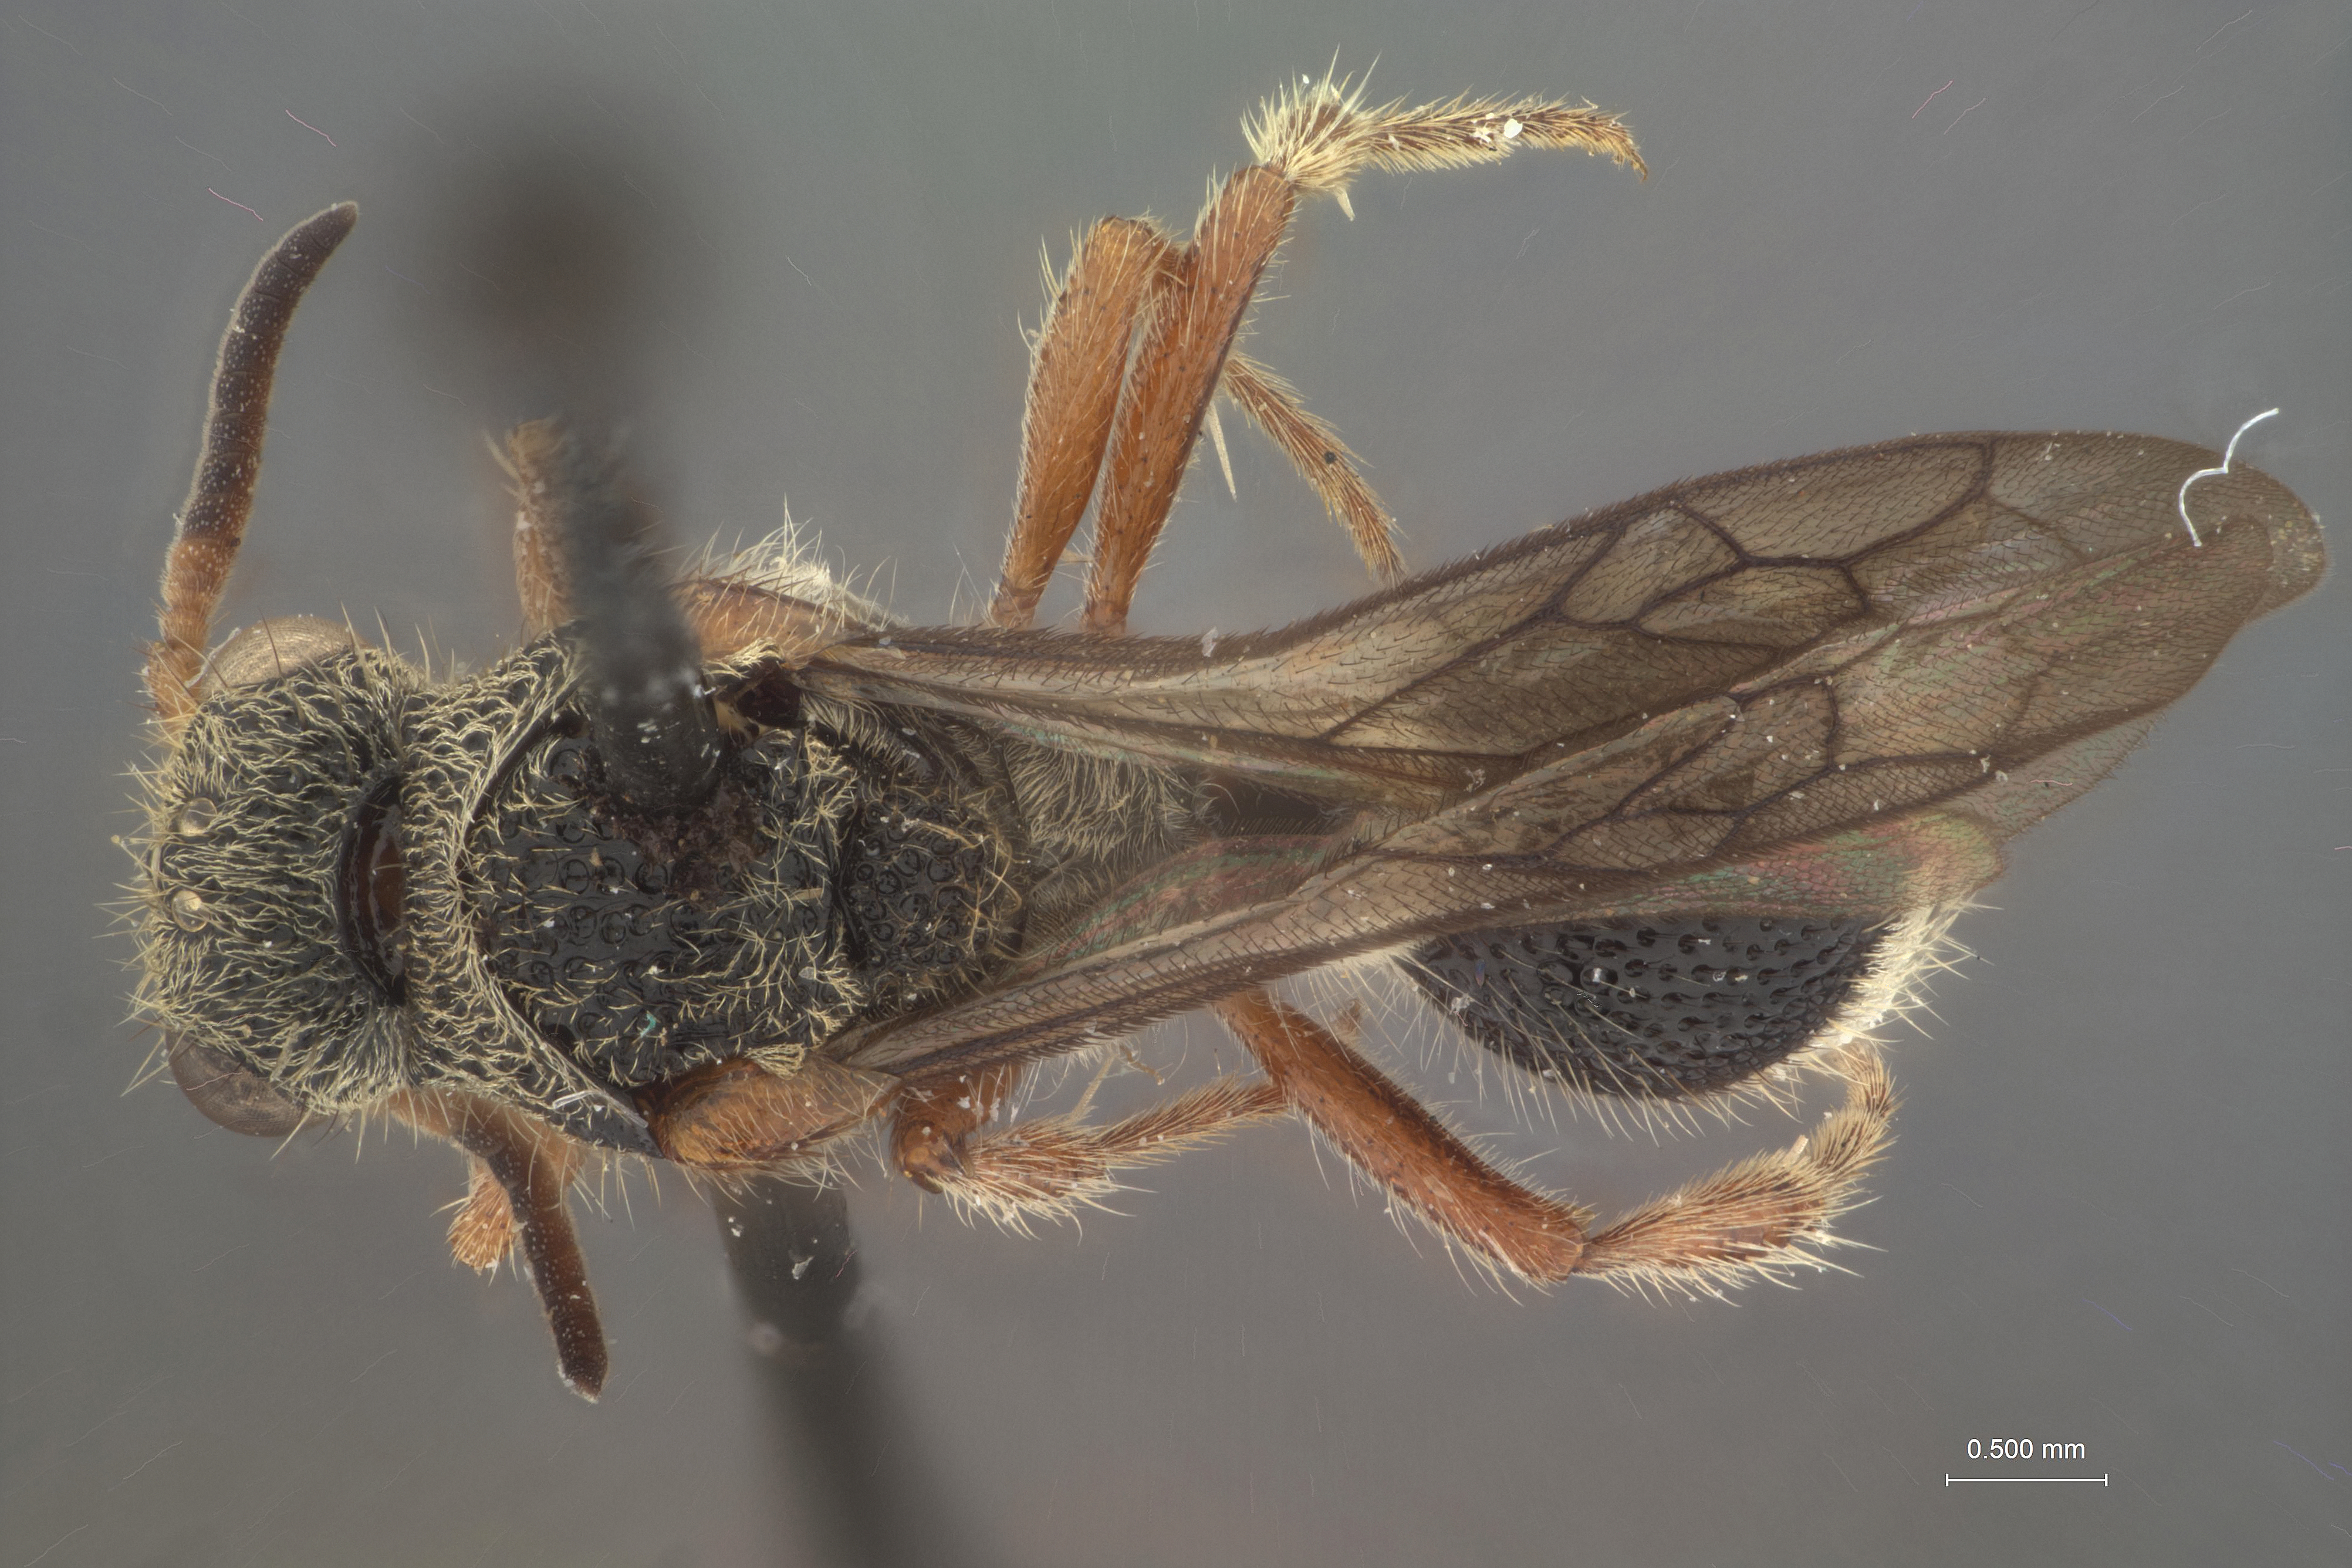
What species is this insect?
Ephuta carinata
